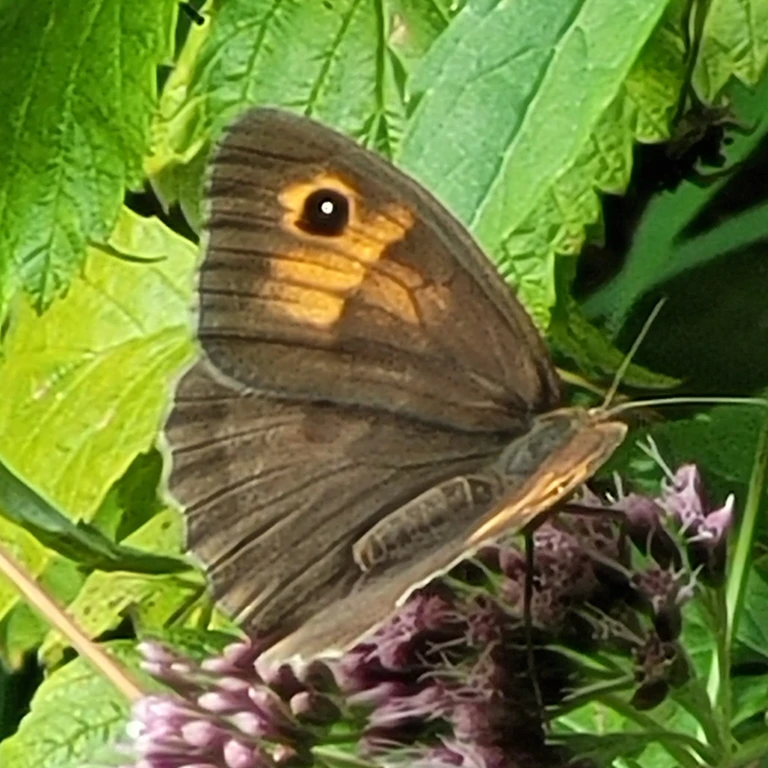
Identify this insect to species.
Maniola jurtina
